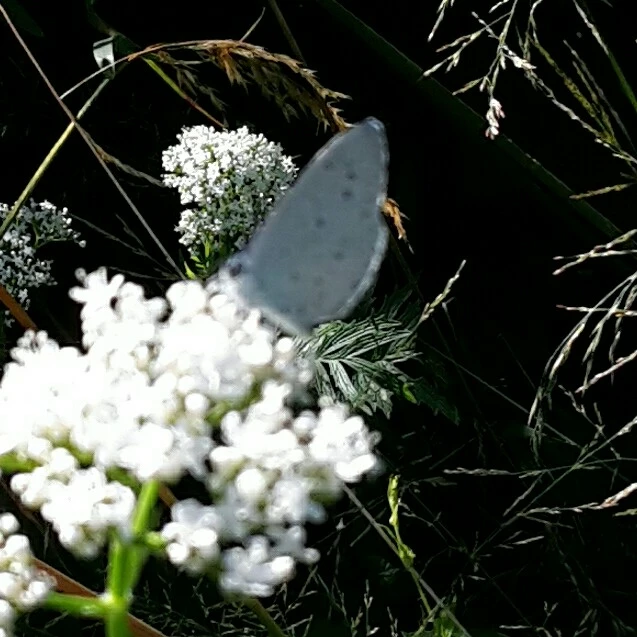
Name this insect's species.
Celastrina argiolus
